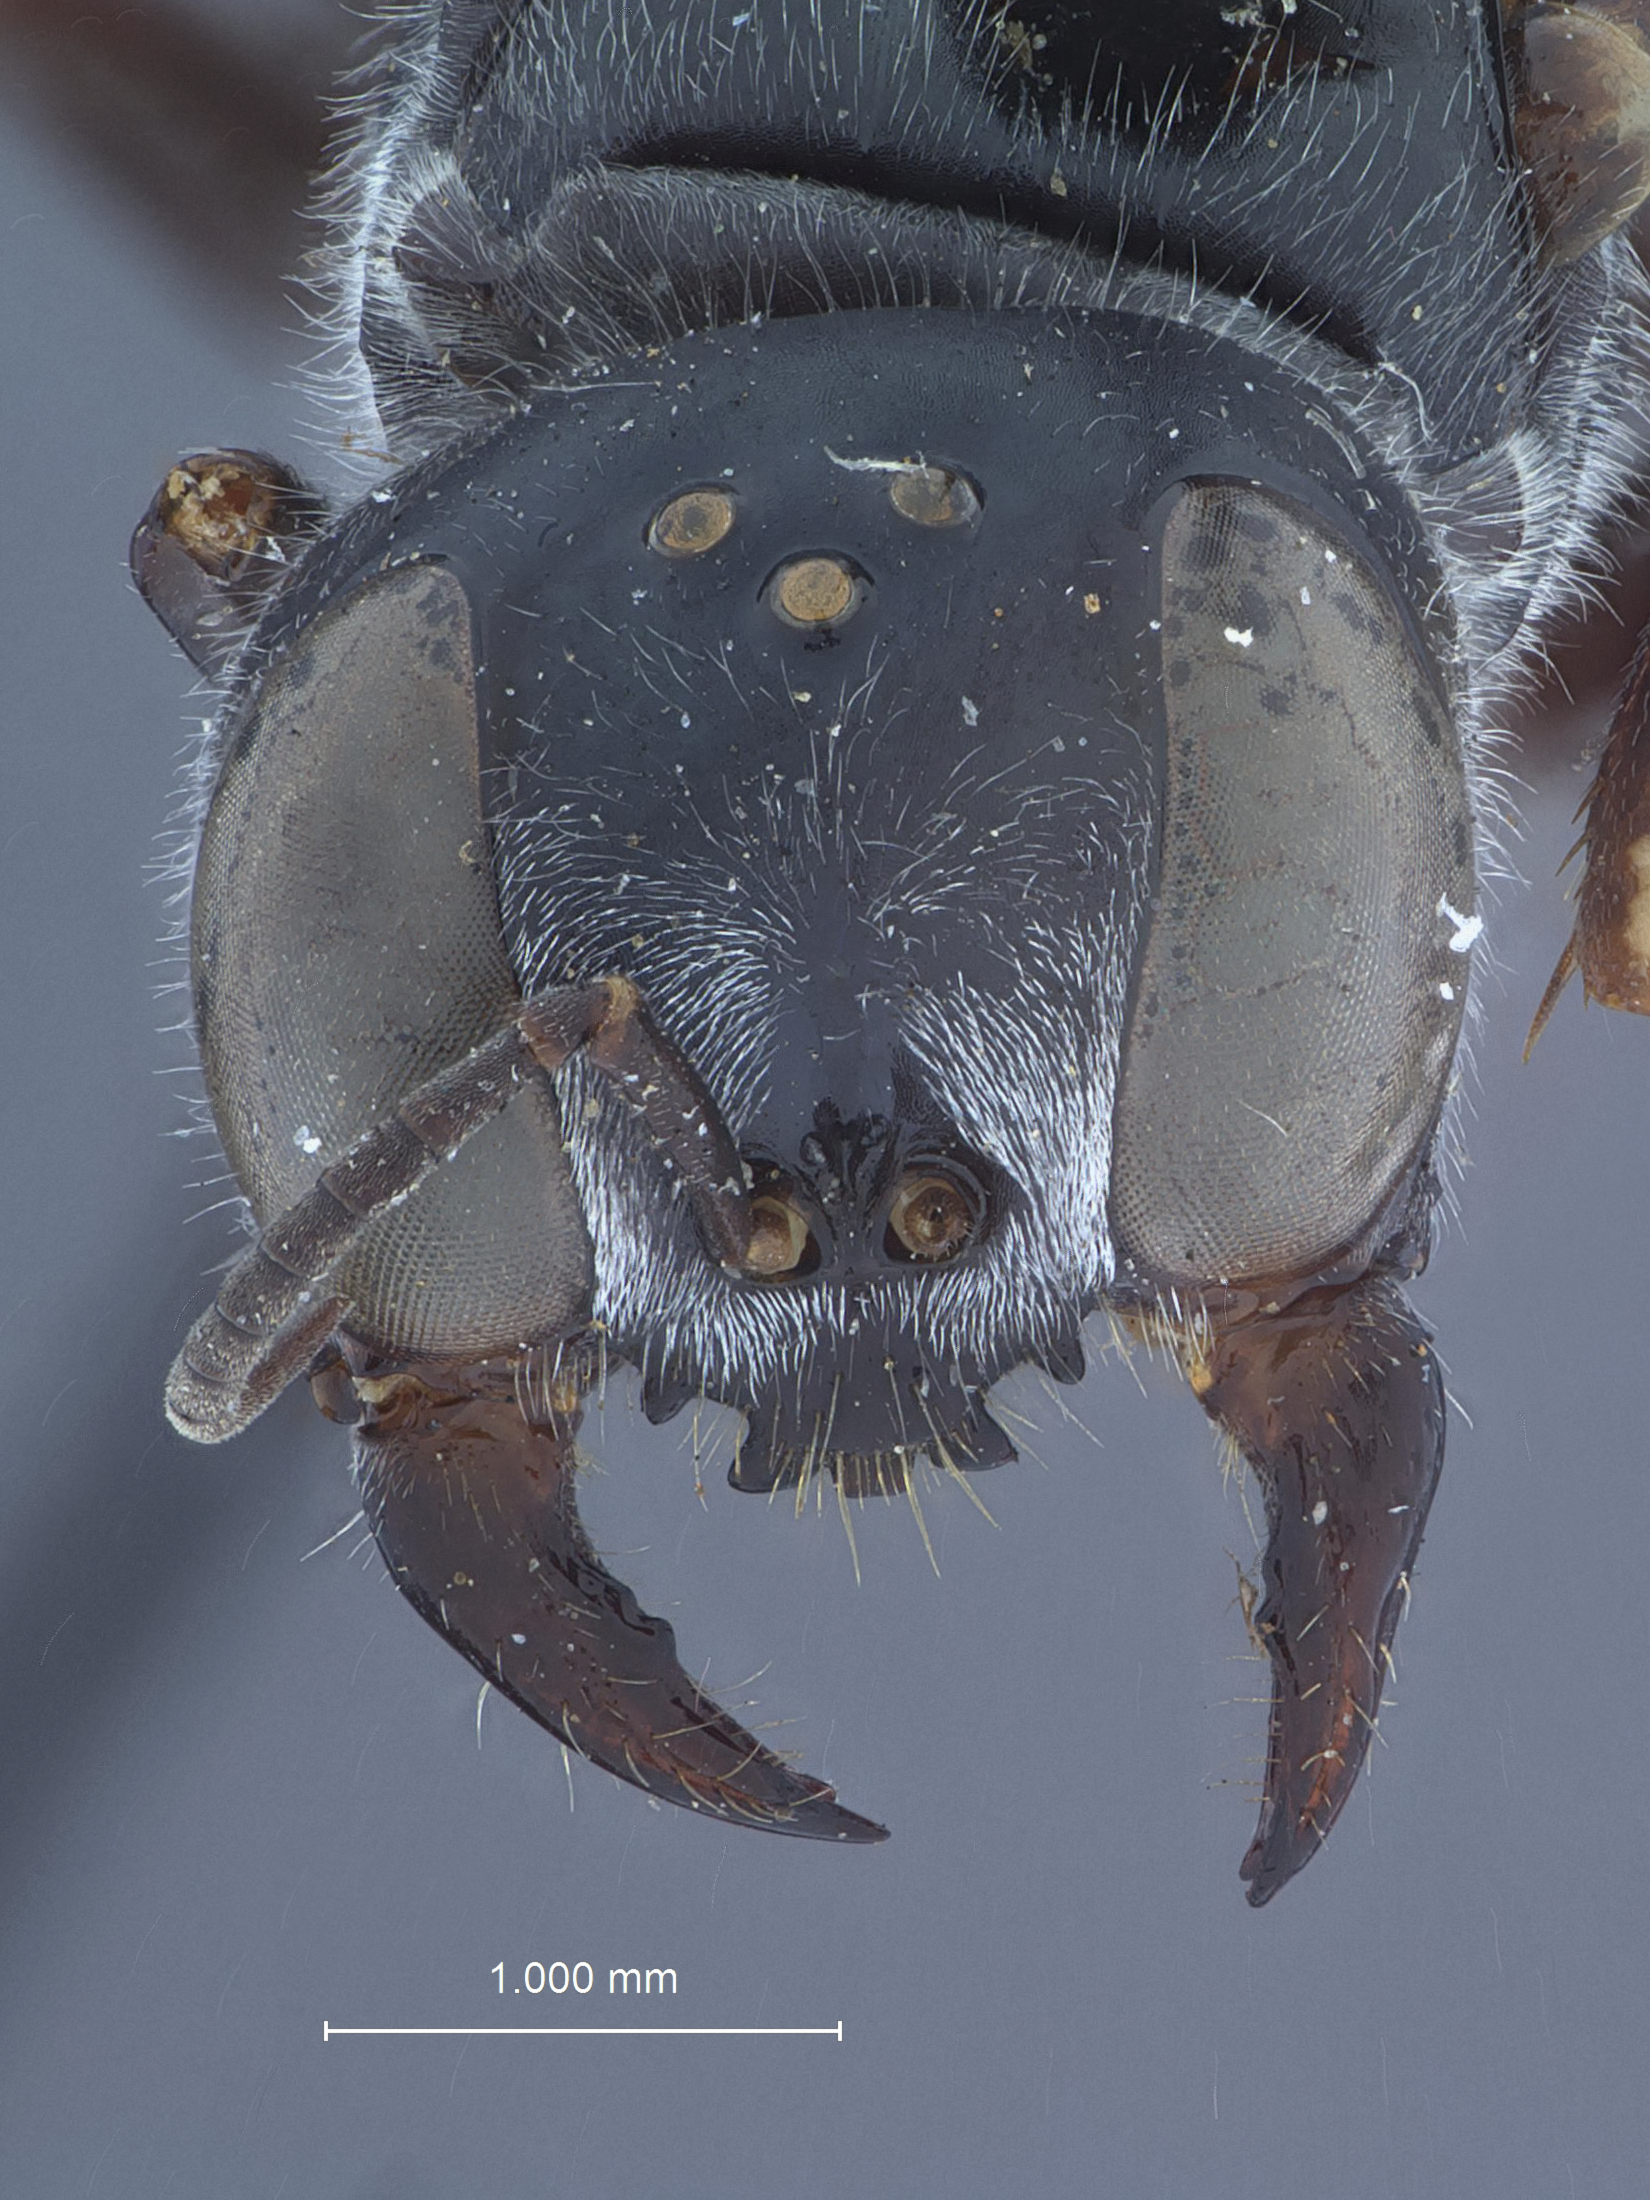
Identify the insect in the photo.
Tracheloides hicksi
